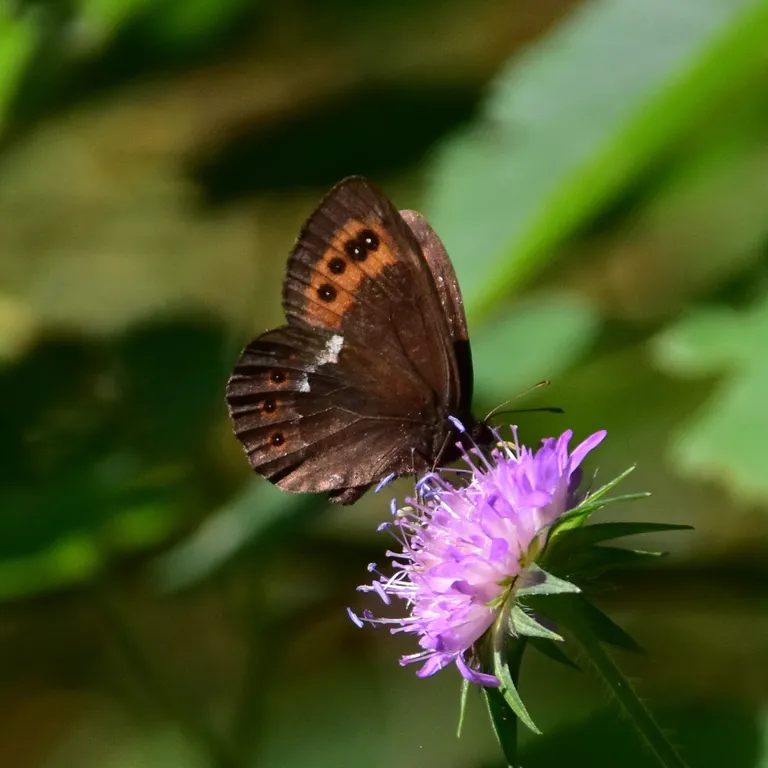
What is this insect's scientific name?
Erebia ligea
